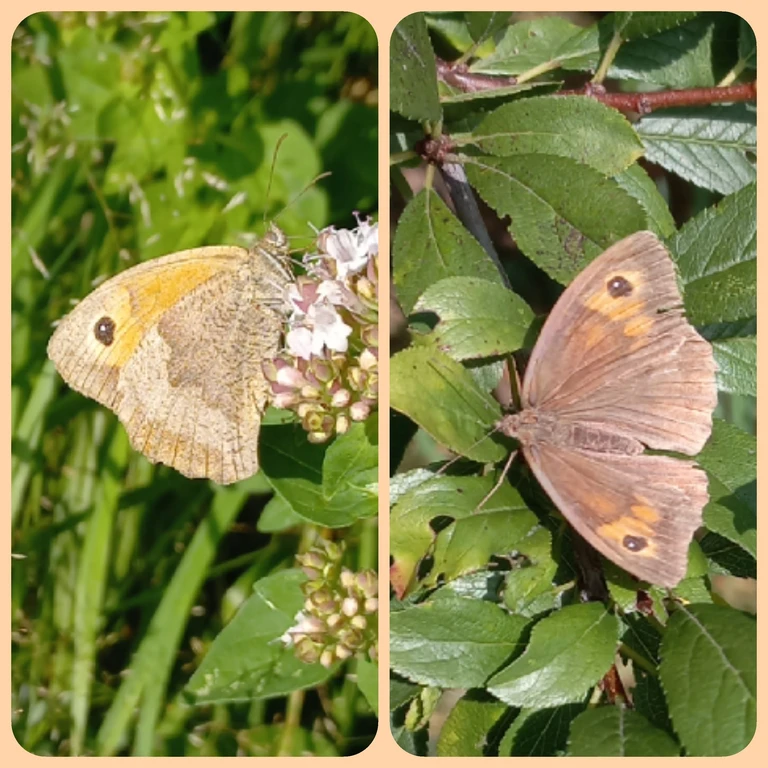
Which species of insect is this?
Maniola jurtina
